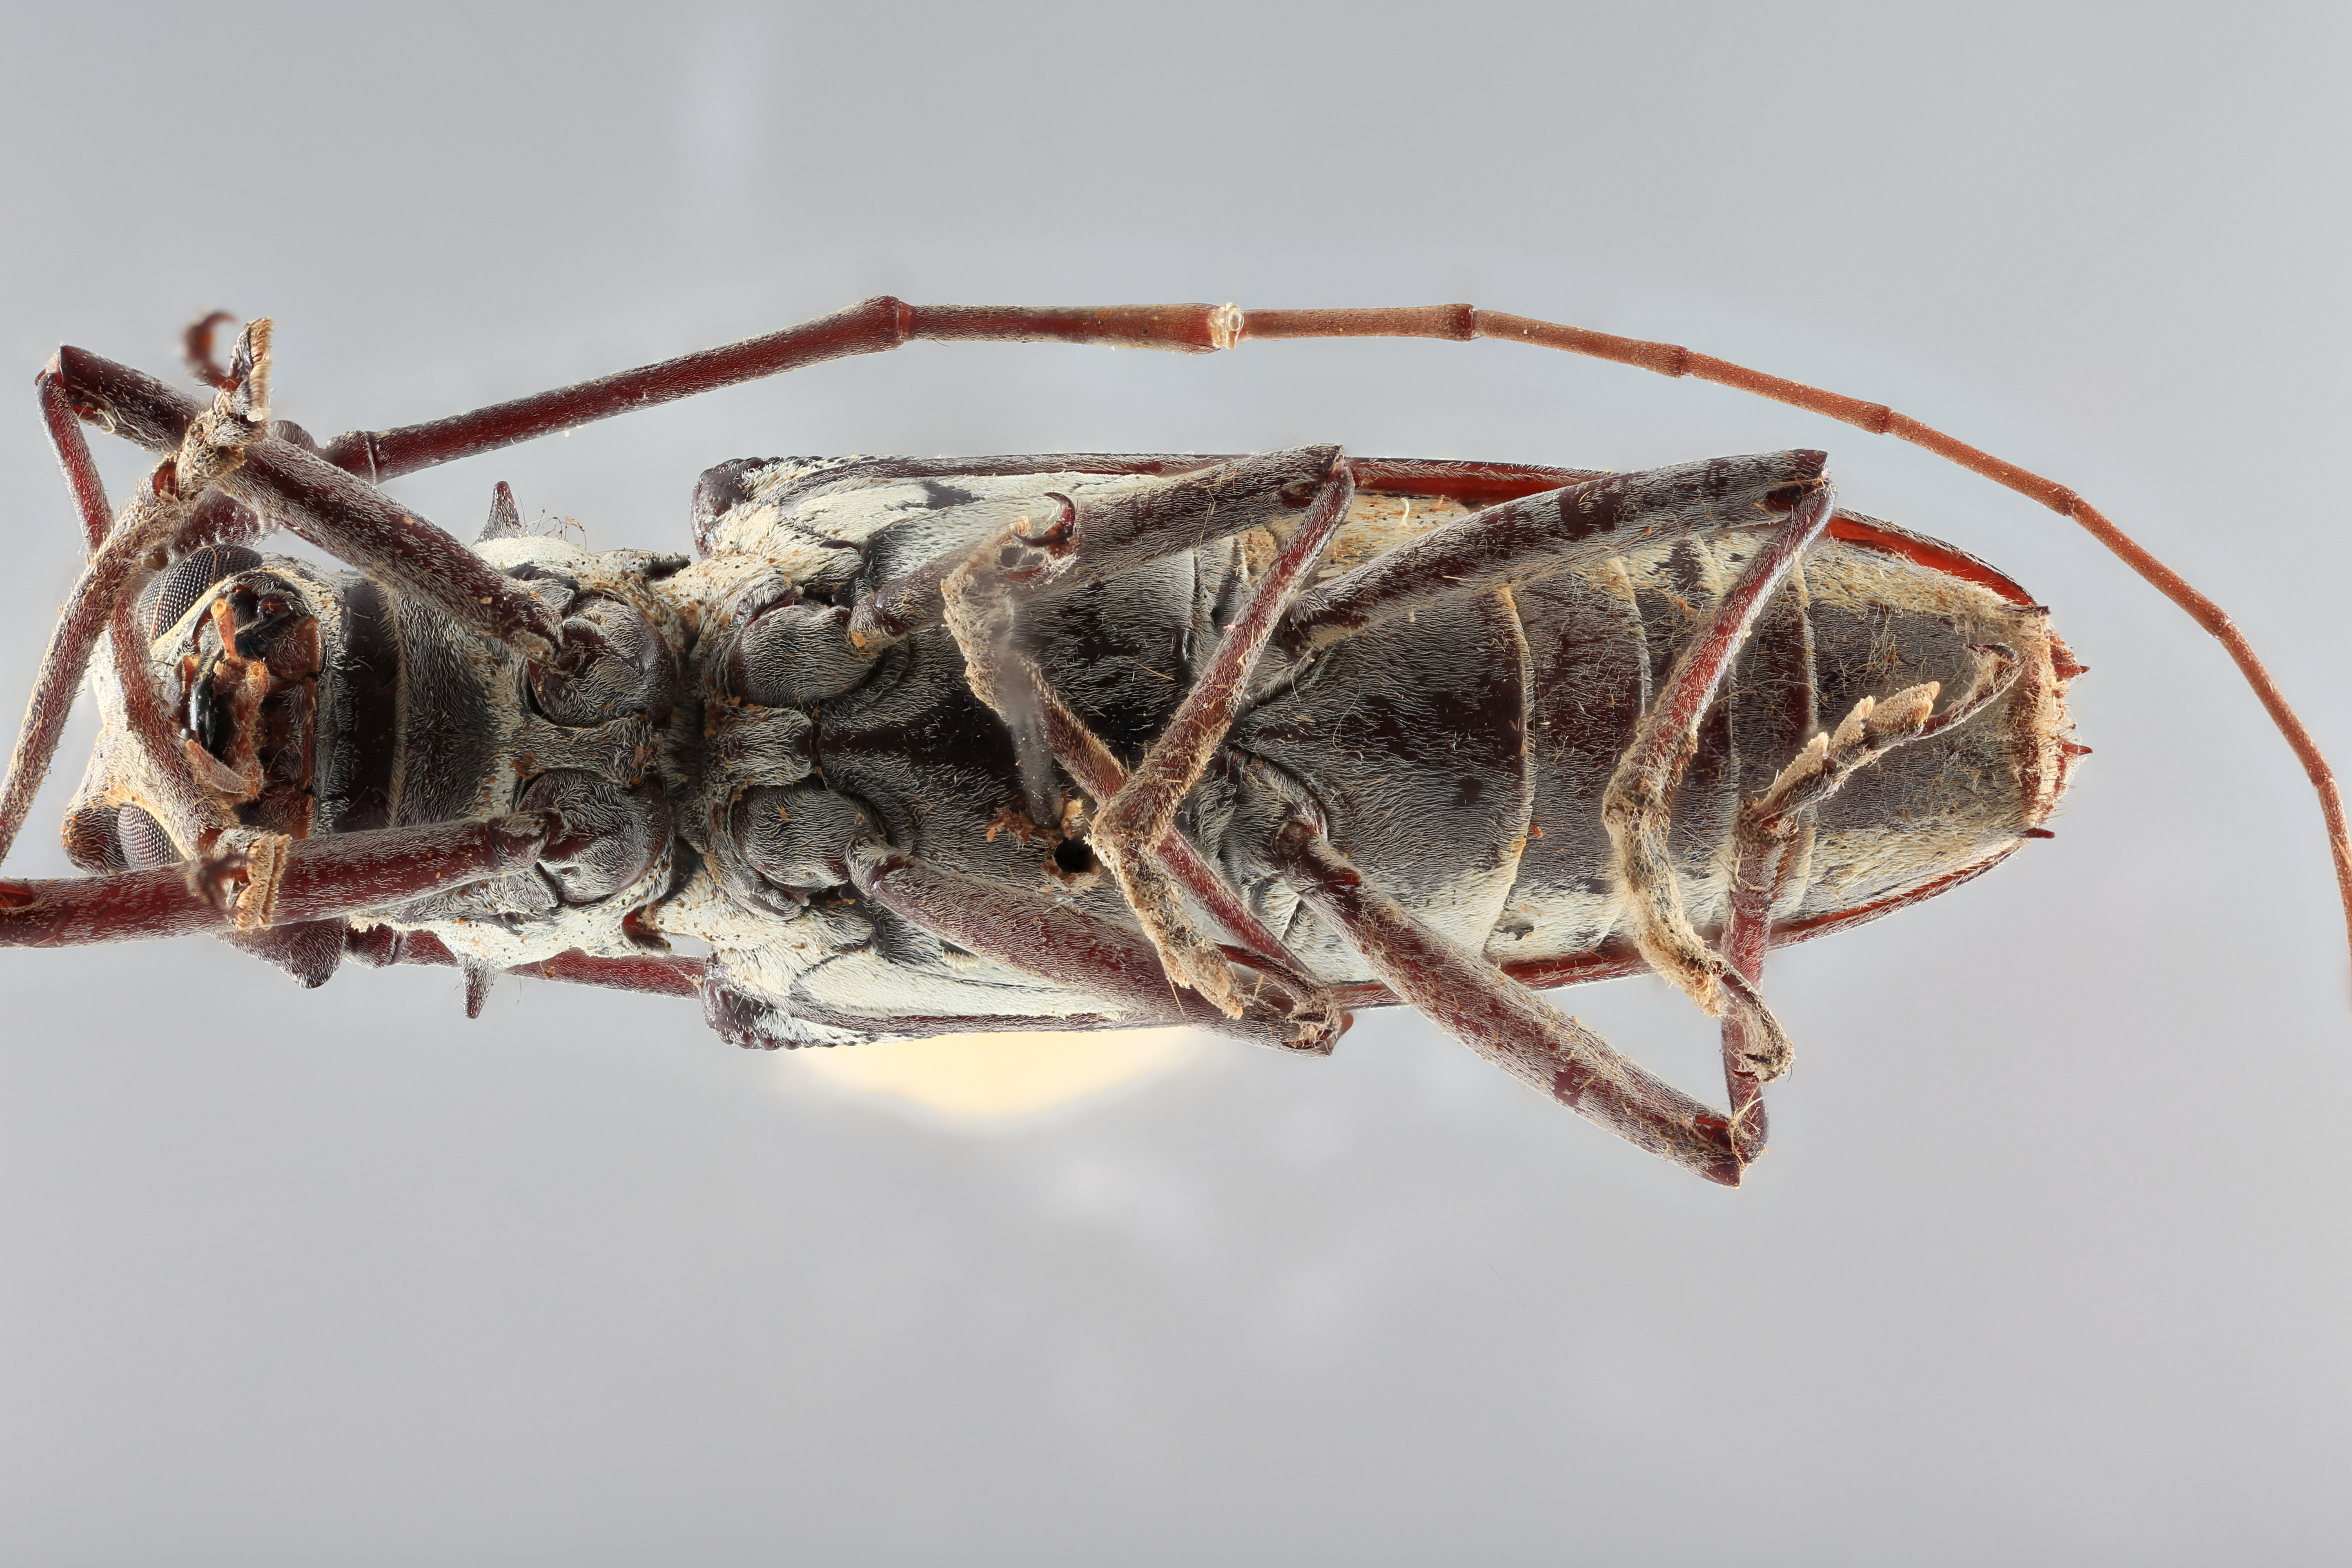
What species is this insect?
Taeniotes insularis (also Taeniotes thomsoni)
